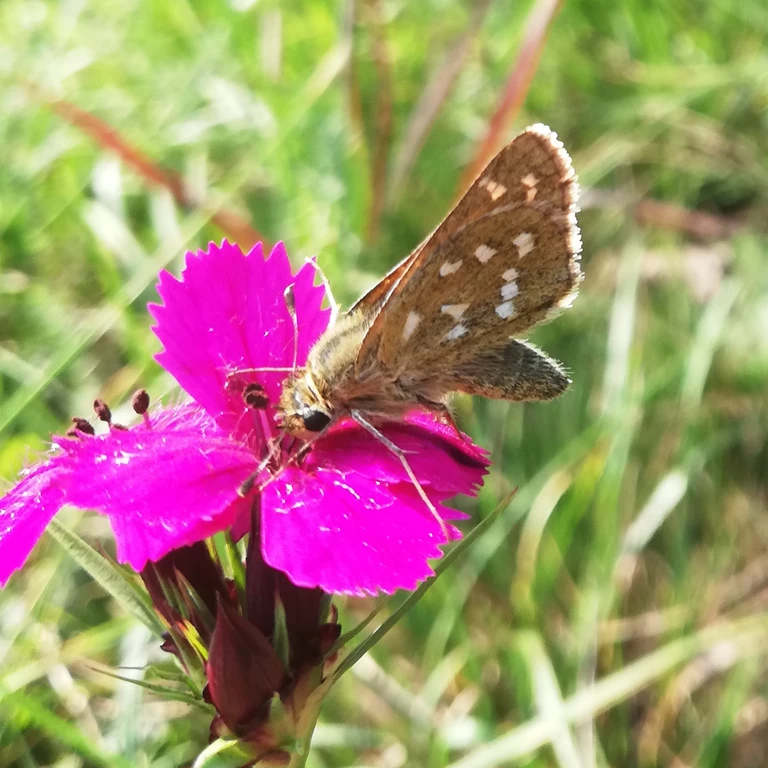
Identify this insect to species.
Hesperia comma
